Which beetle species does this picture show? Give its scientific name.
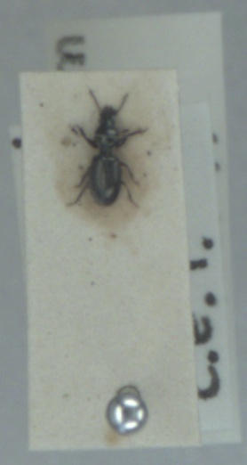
Dyschirius aeneus
